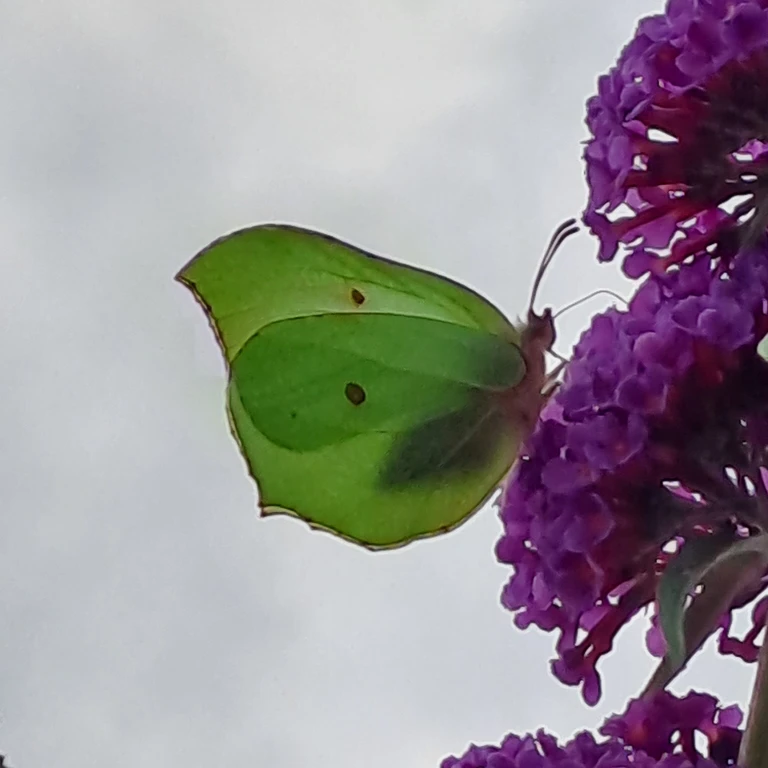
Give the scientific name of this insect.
Gonepteryx rhamni
